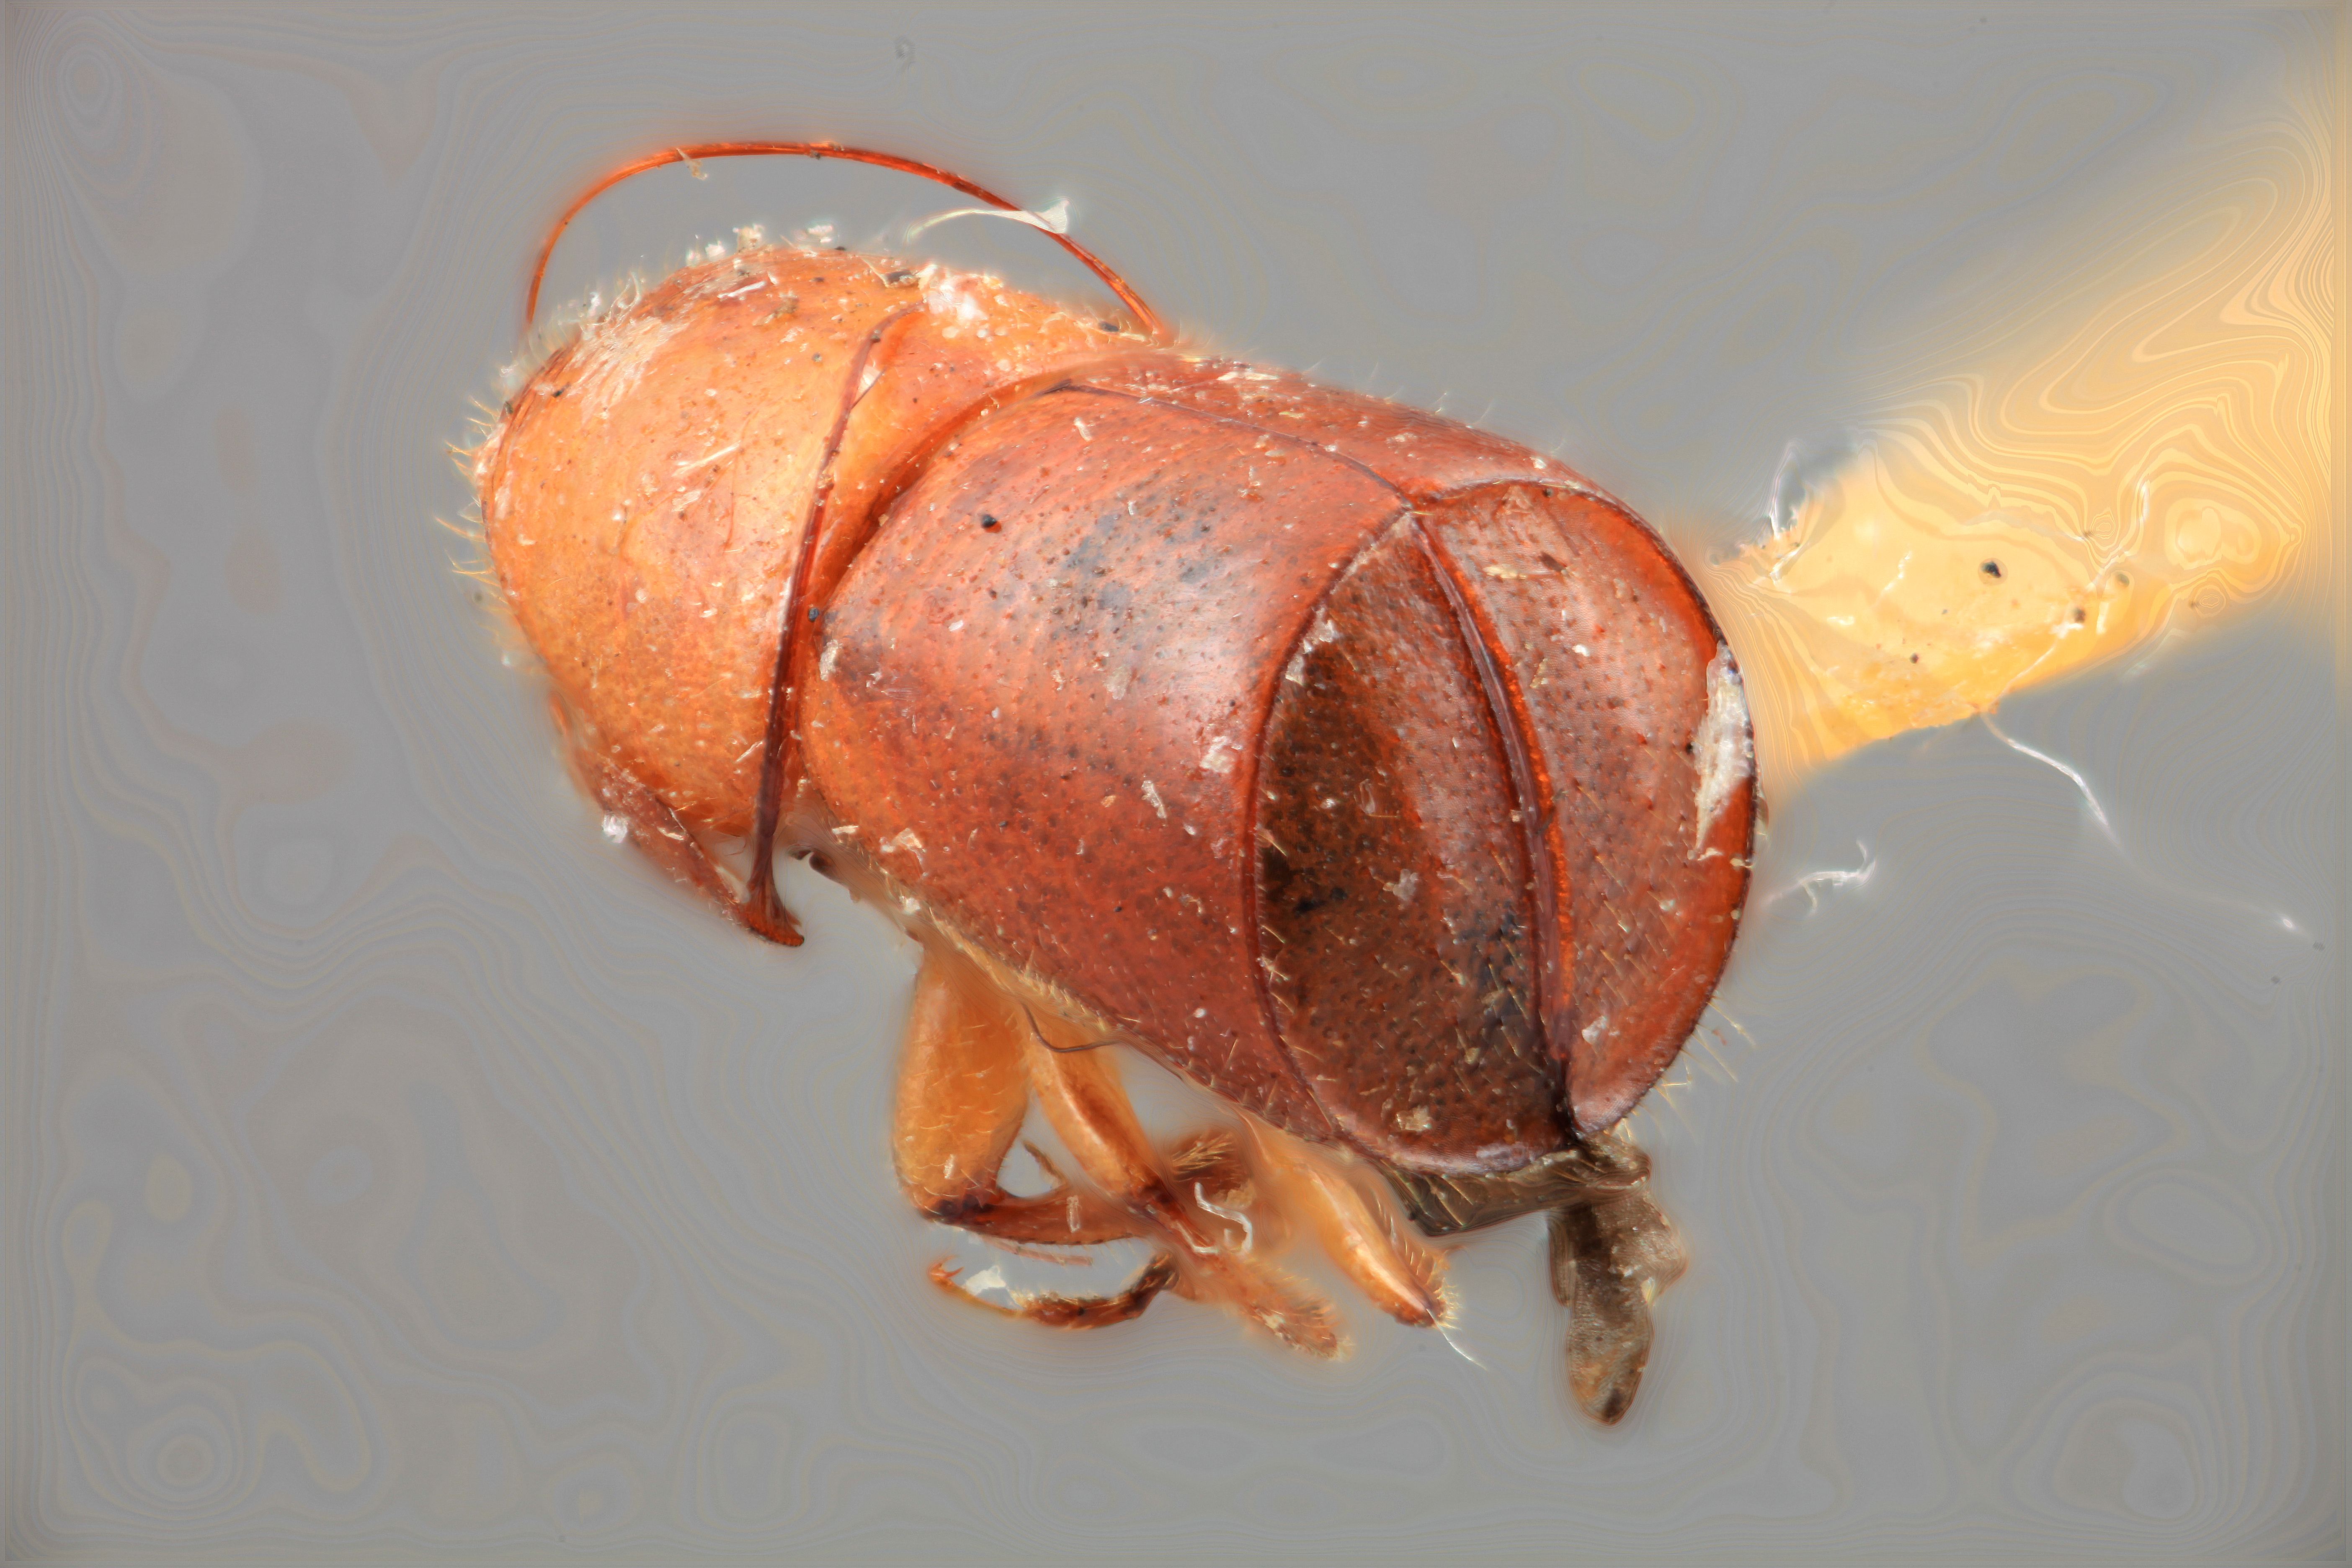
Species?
Corthylus truncatus
